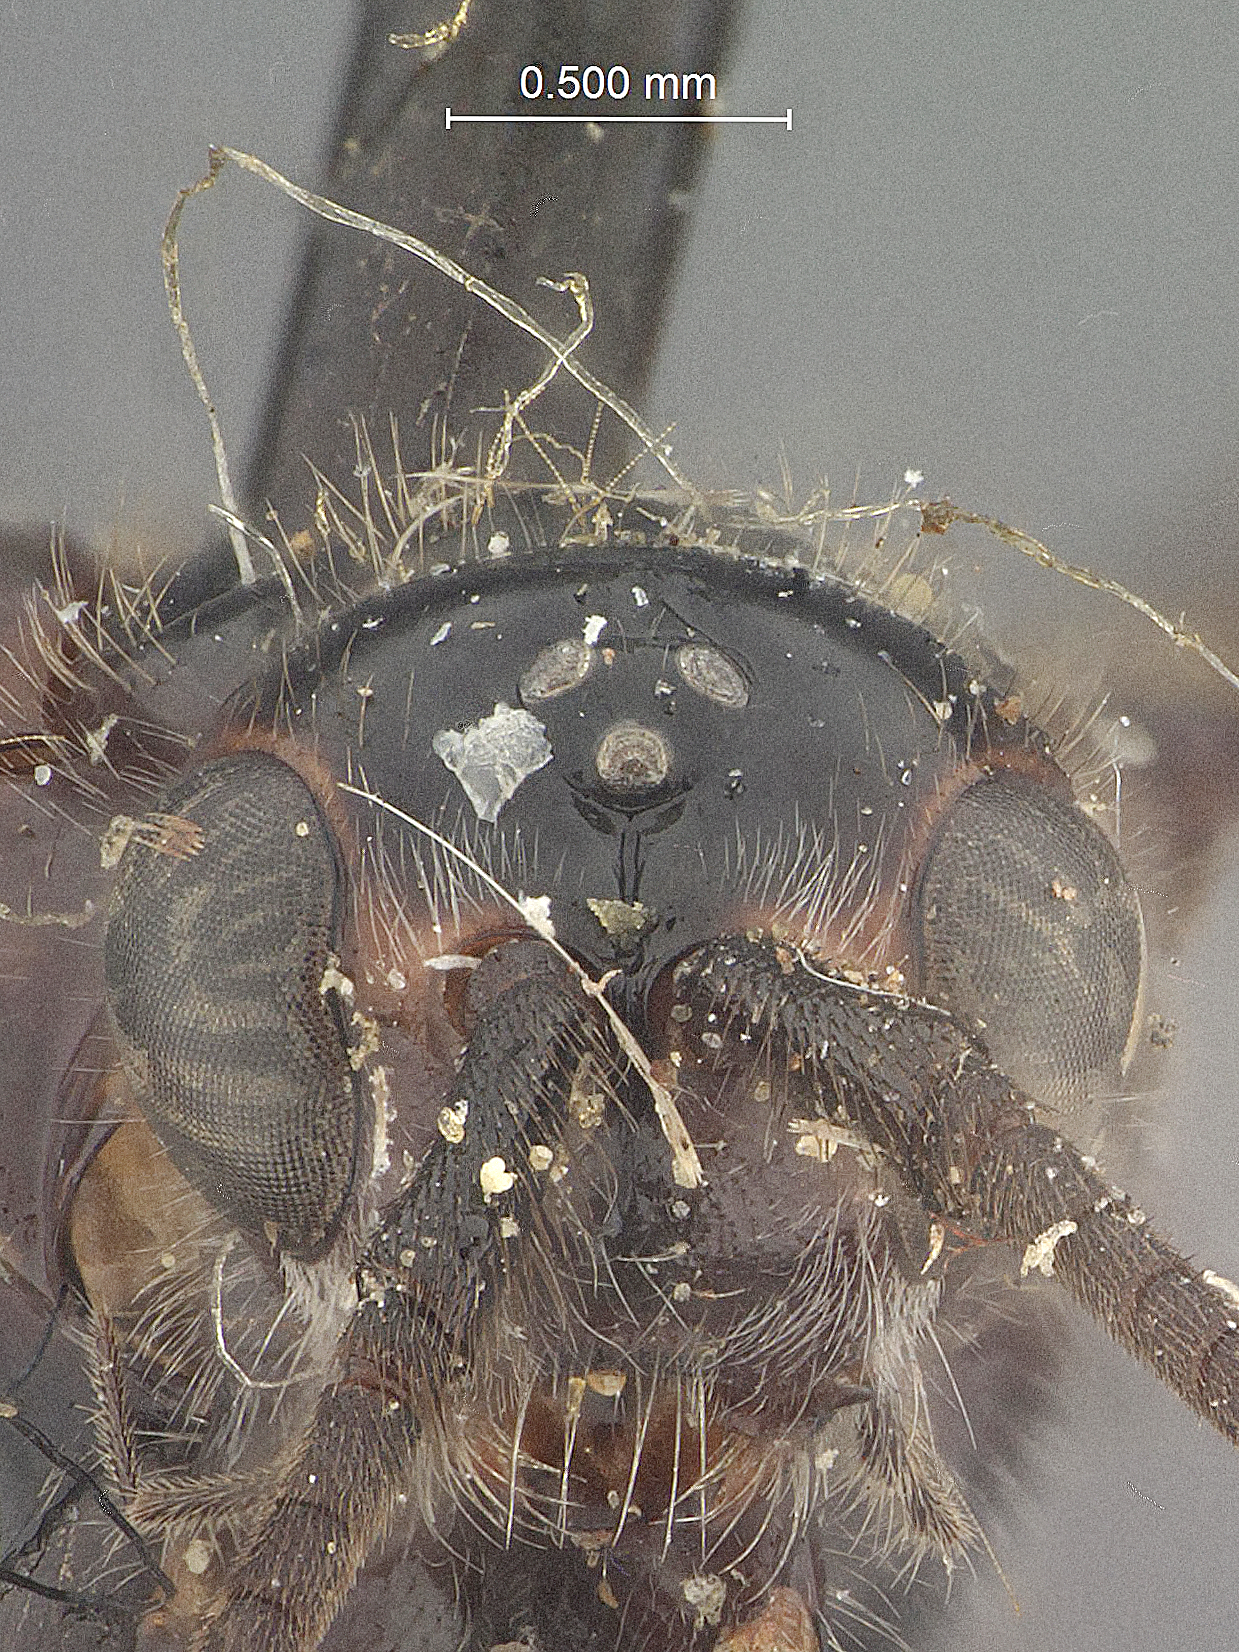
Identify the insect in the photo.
Atanycolimorpha winnemanae
